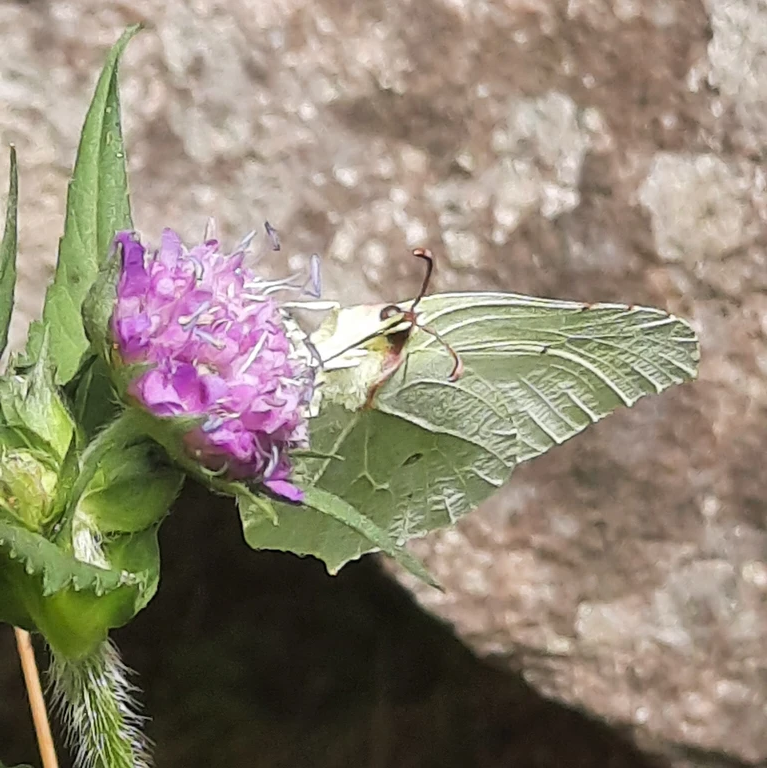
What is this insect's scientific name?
Gonepteryx rhamni
